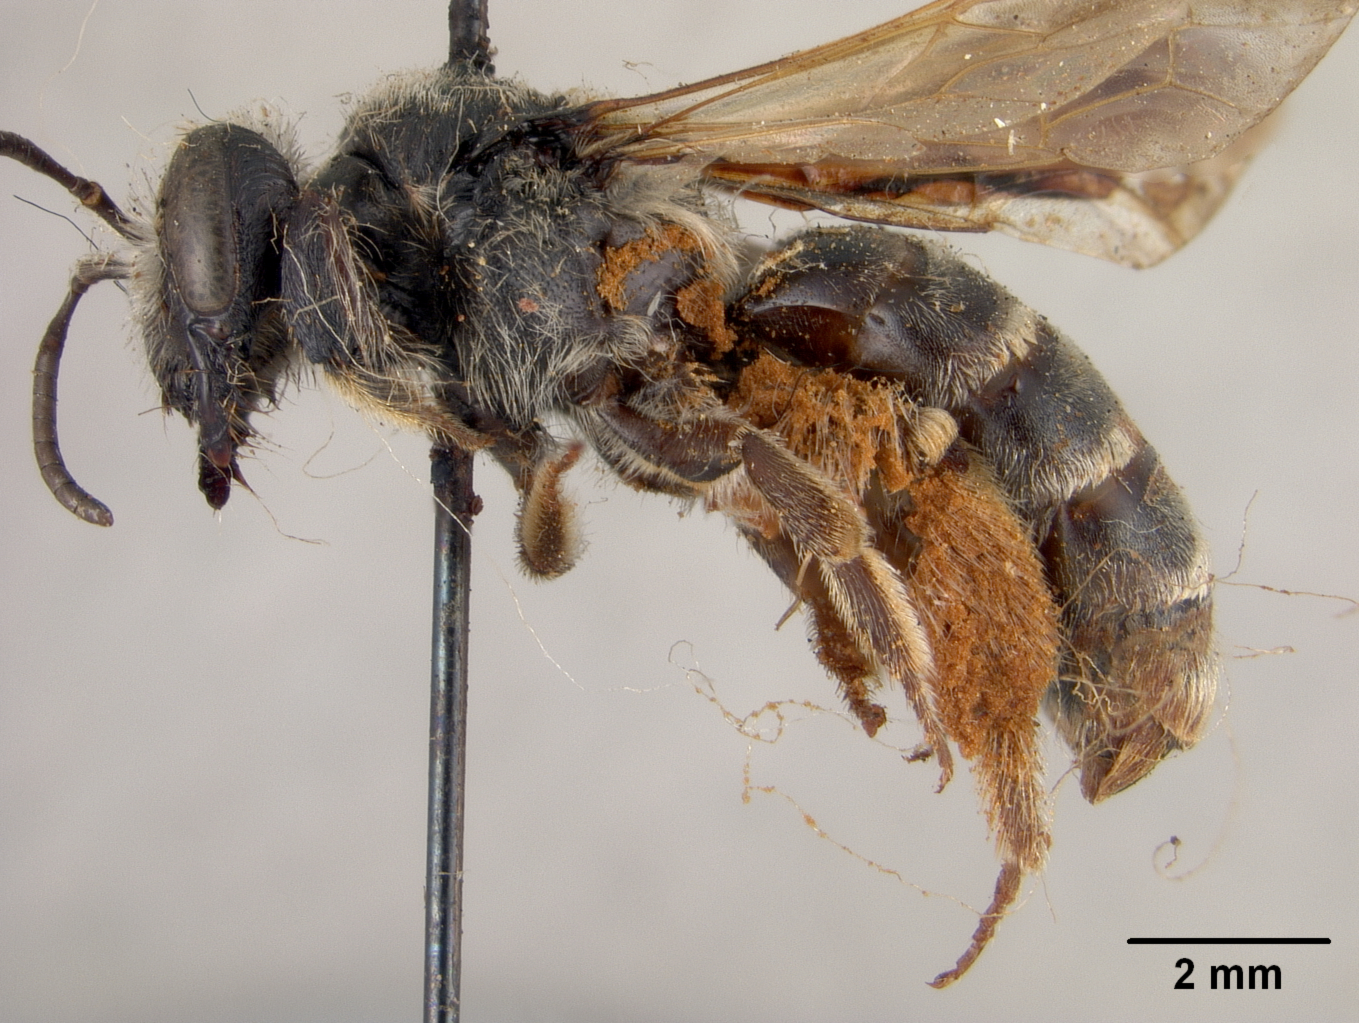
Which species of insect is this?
Andrena arizonensis
